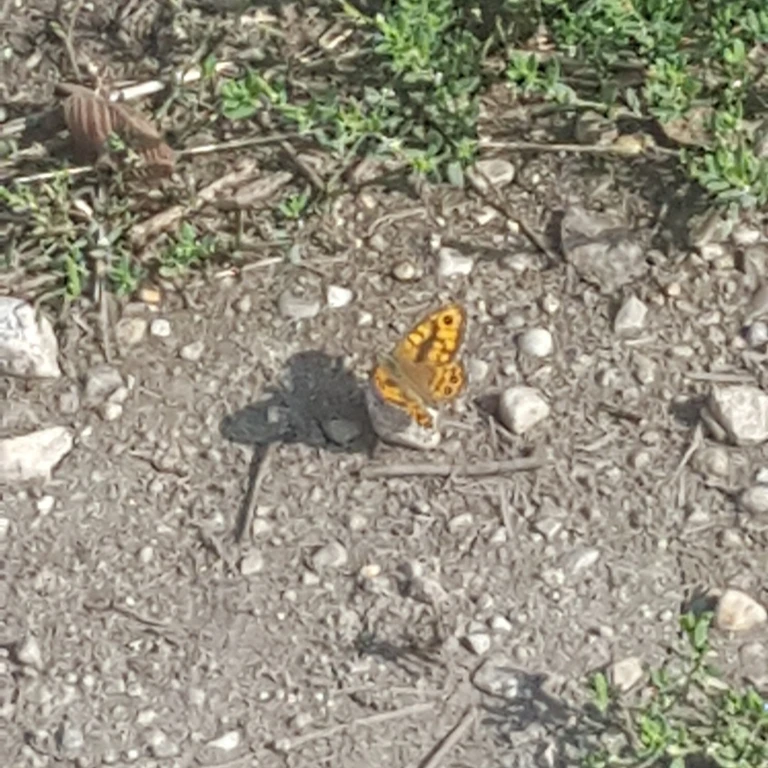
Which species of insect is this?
Lasiommata megera (also Pararge megera)
